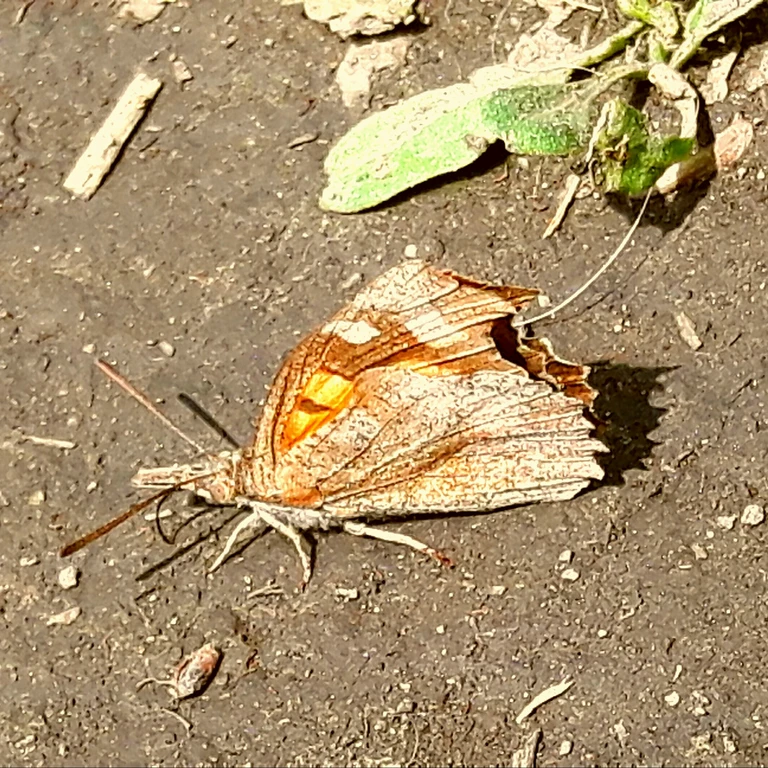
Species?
Libythea celtis
